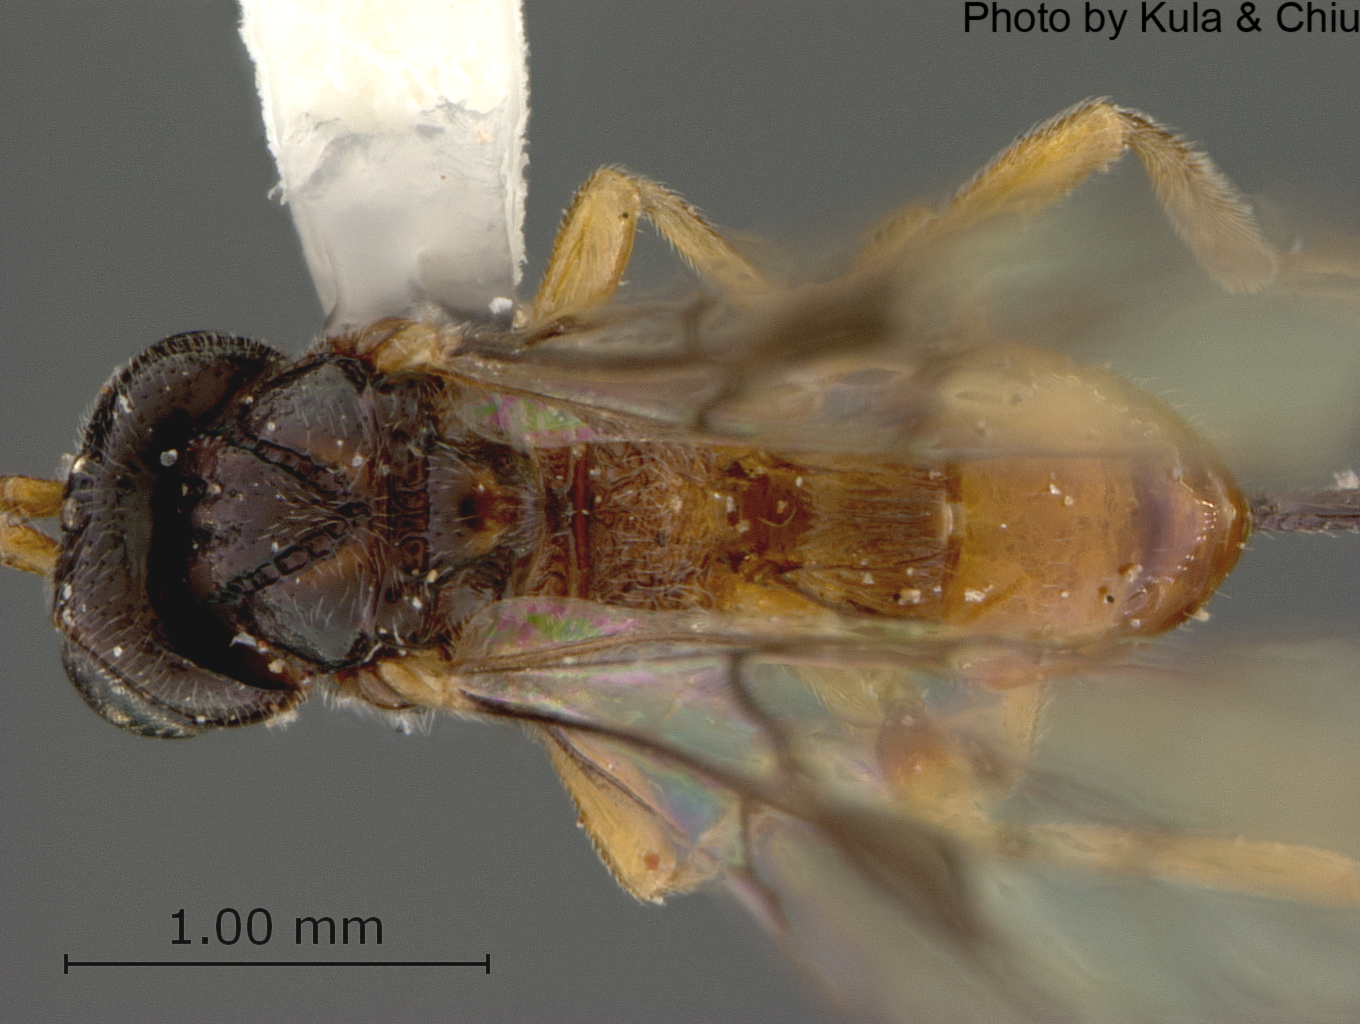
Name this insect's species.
Rhynchosteres silvestrii
